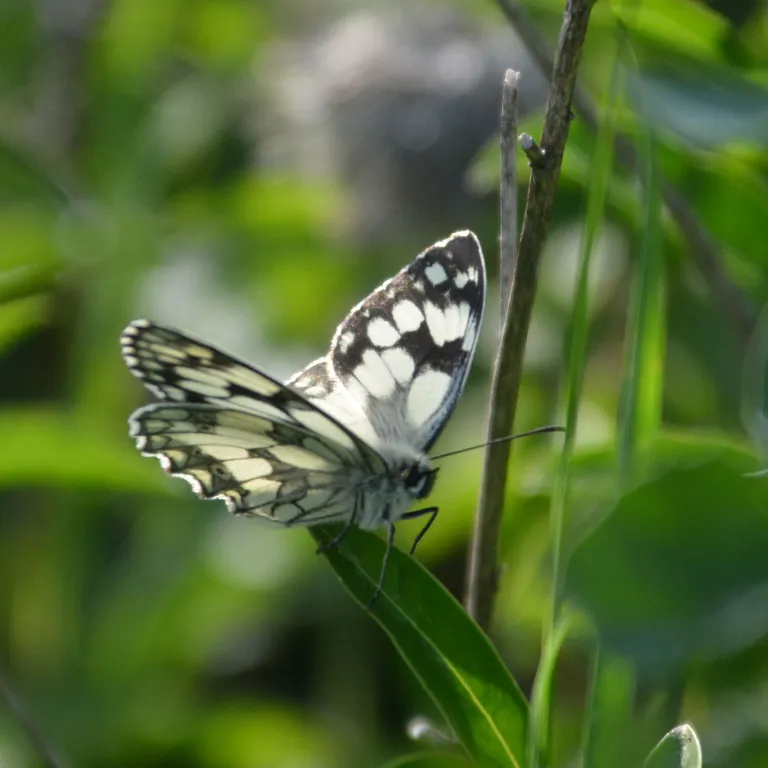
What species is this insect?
Melanargia galathea
